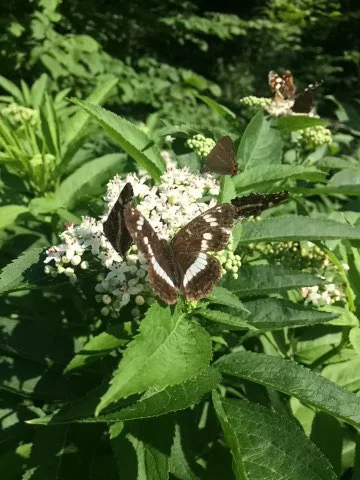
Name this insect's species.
Limenitis camilla (also Ladoga camilla)
